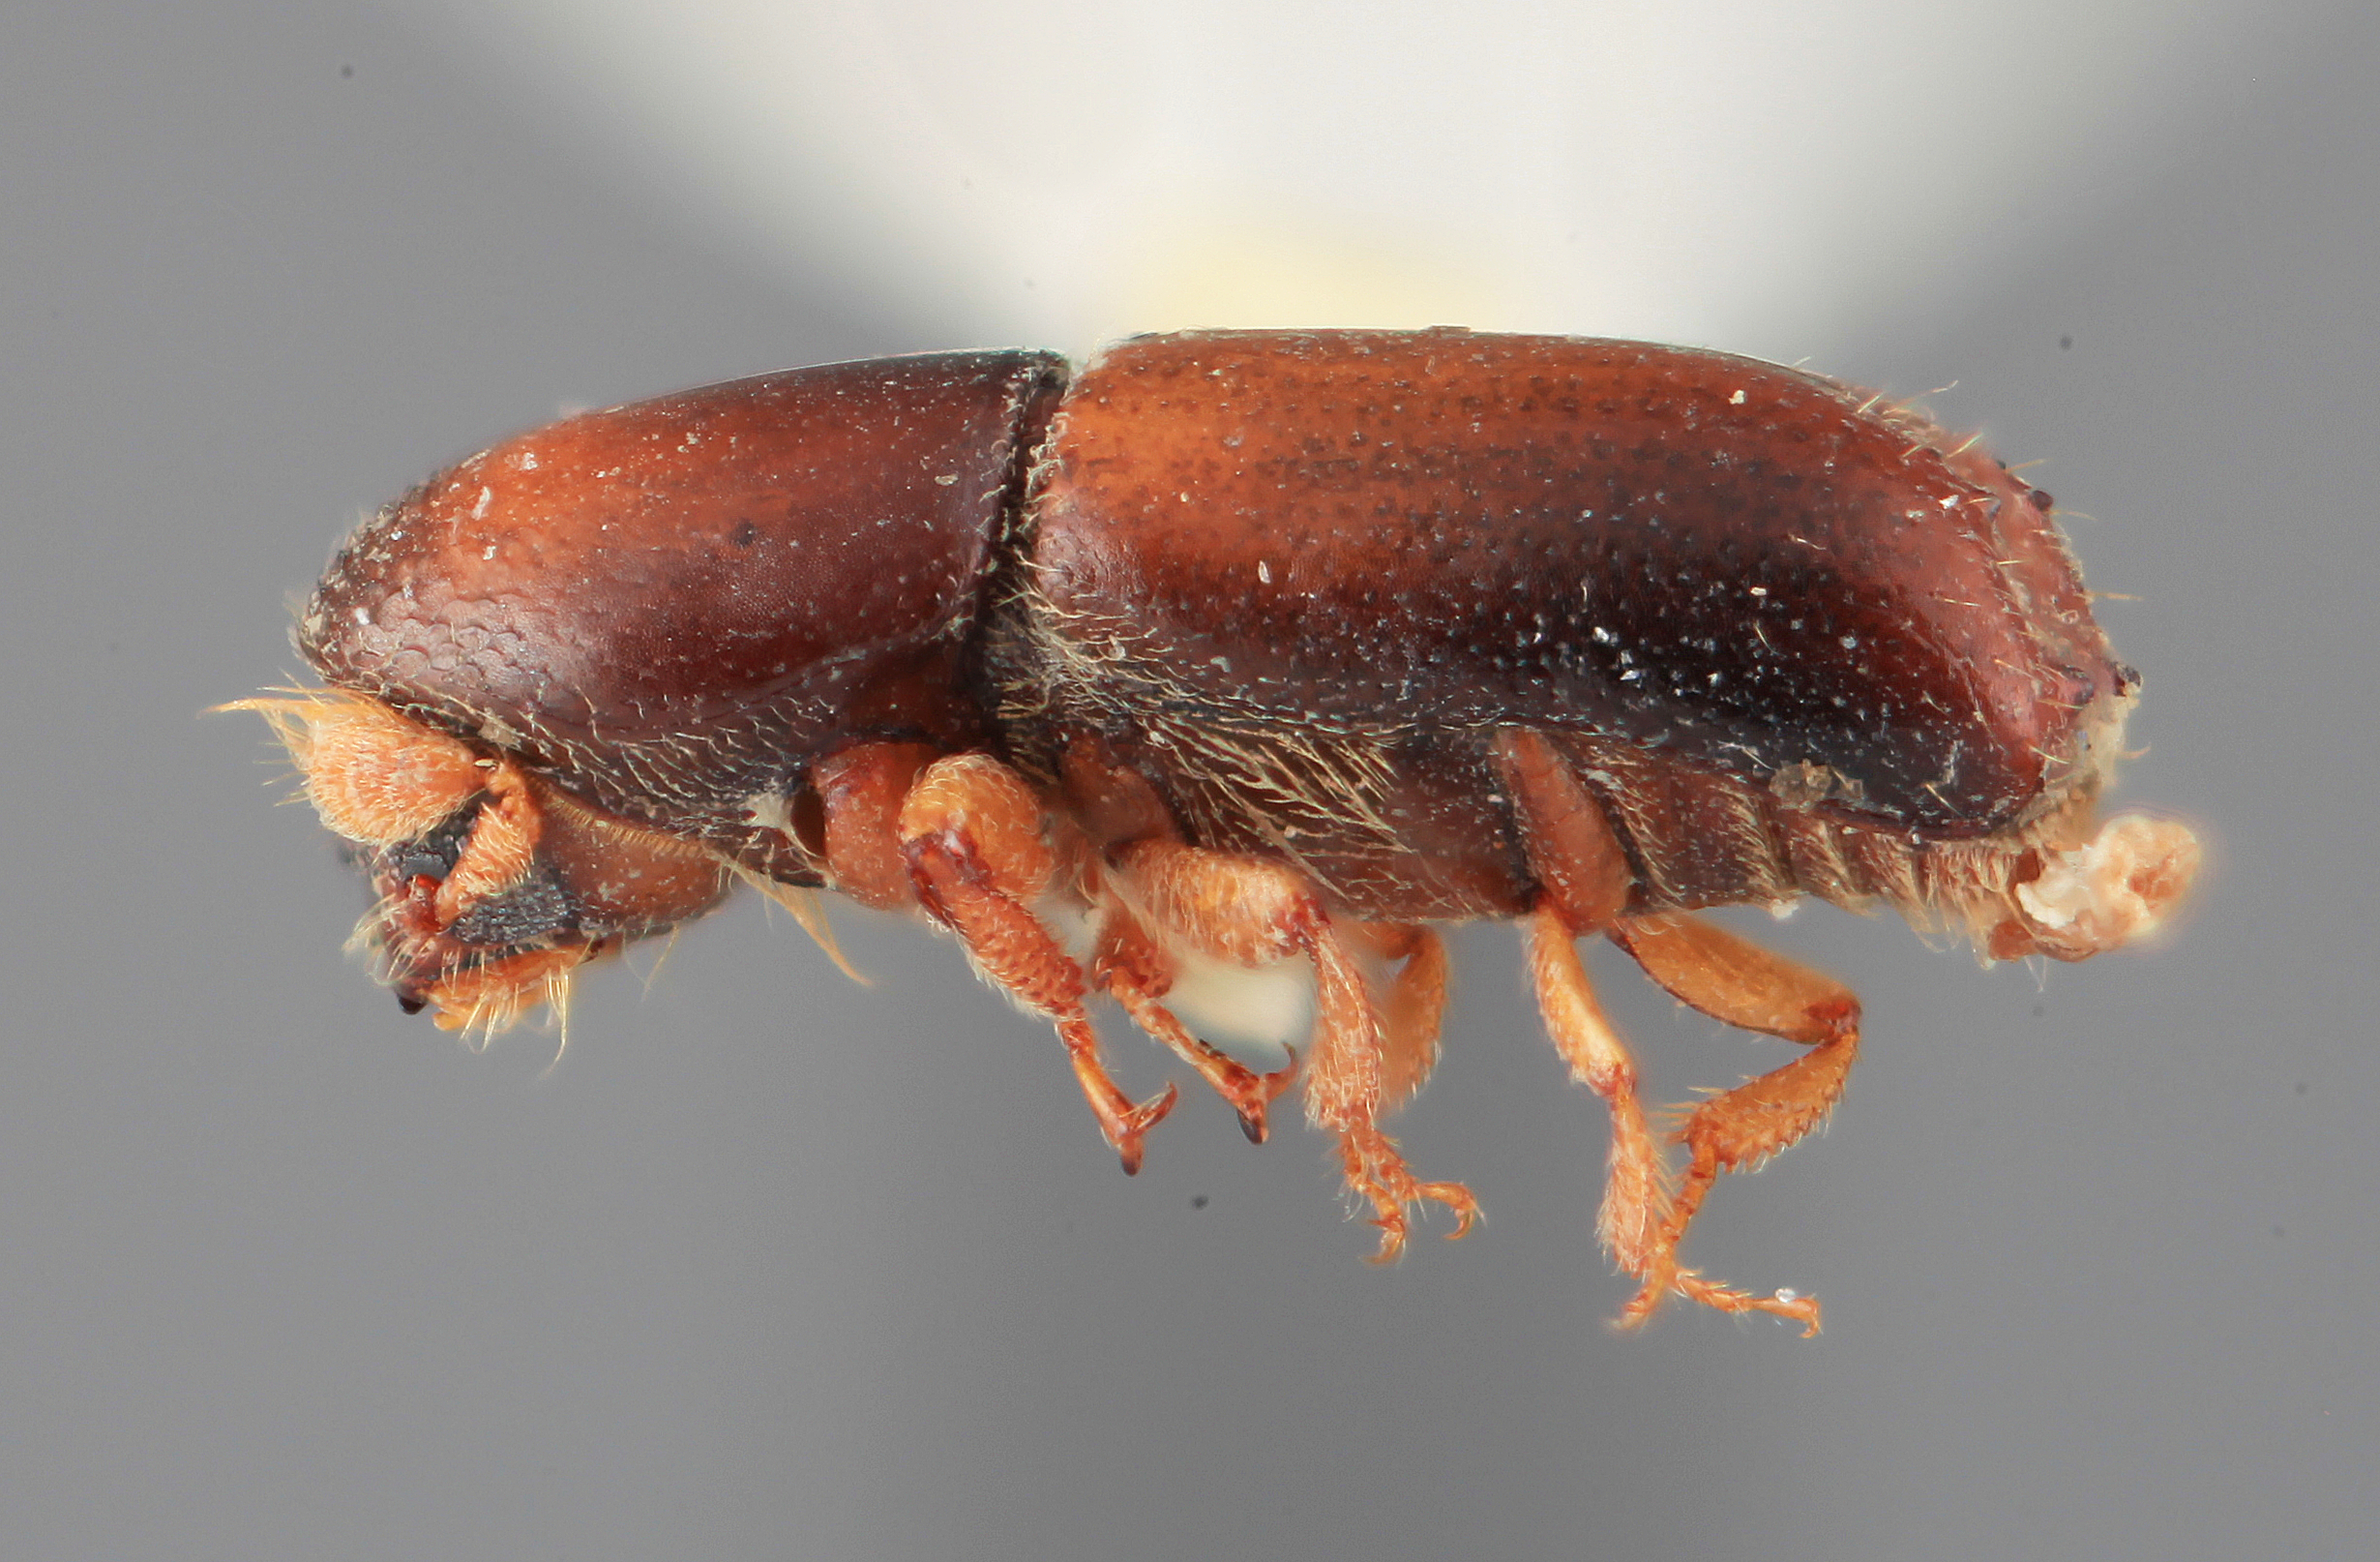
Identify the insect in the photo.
Monarthrum fastigiorum
